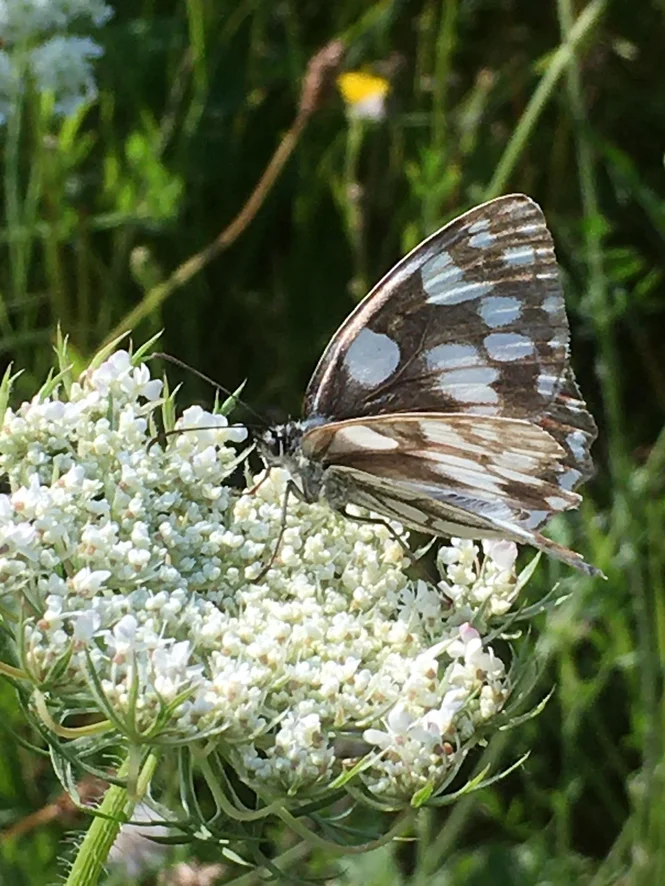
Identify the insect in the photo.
Melanargia galathea
